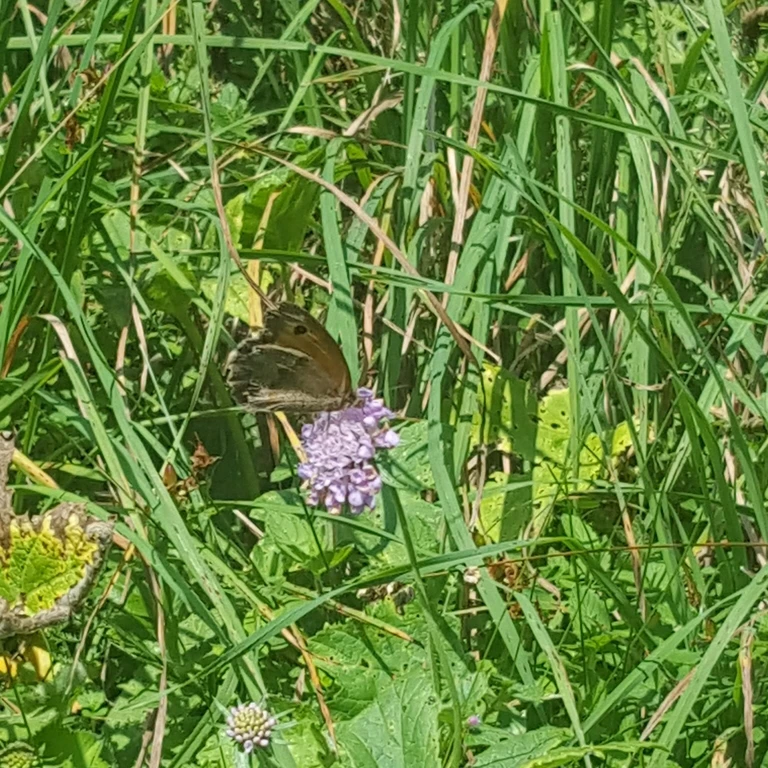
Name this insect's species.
Maniola jurtina
